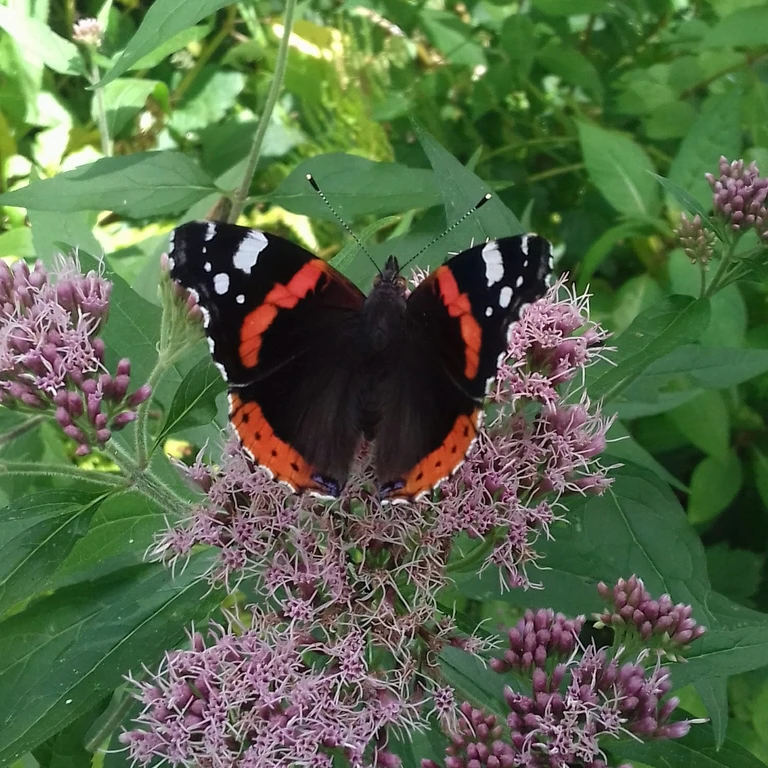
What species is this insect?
Vanessa atalanta
